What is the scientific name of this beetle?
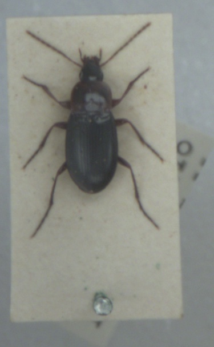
Calathus melanocephalus
